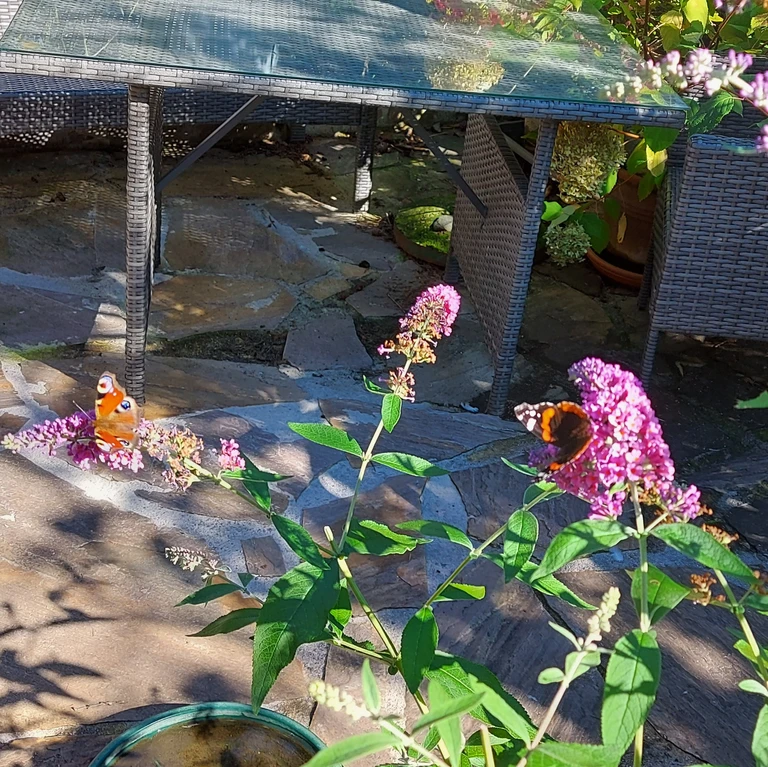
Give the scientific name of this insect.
Aglais io
